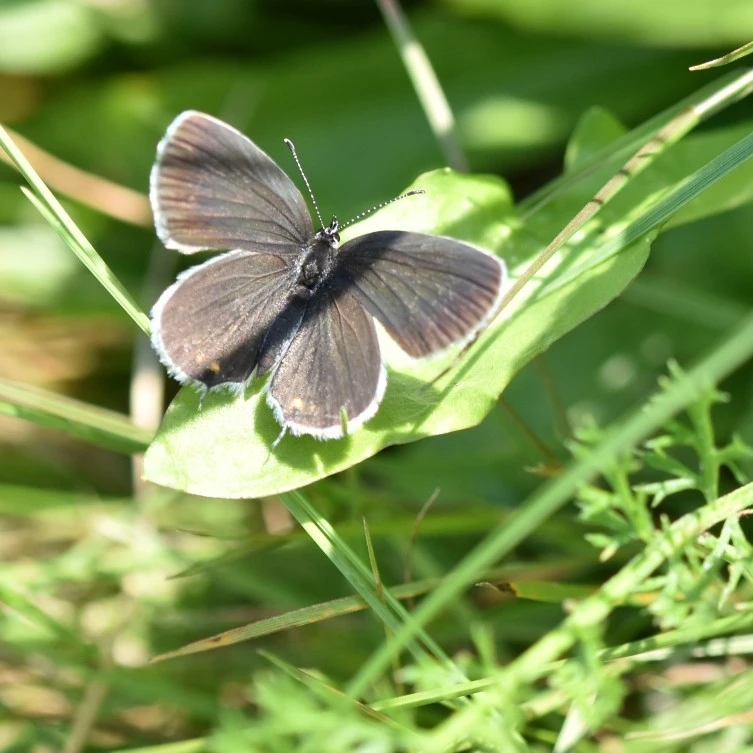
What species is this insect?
Cupido argiades (also Elkalyce argiades)
